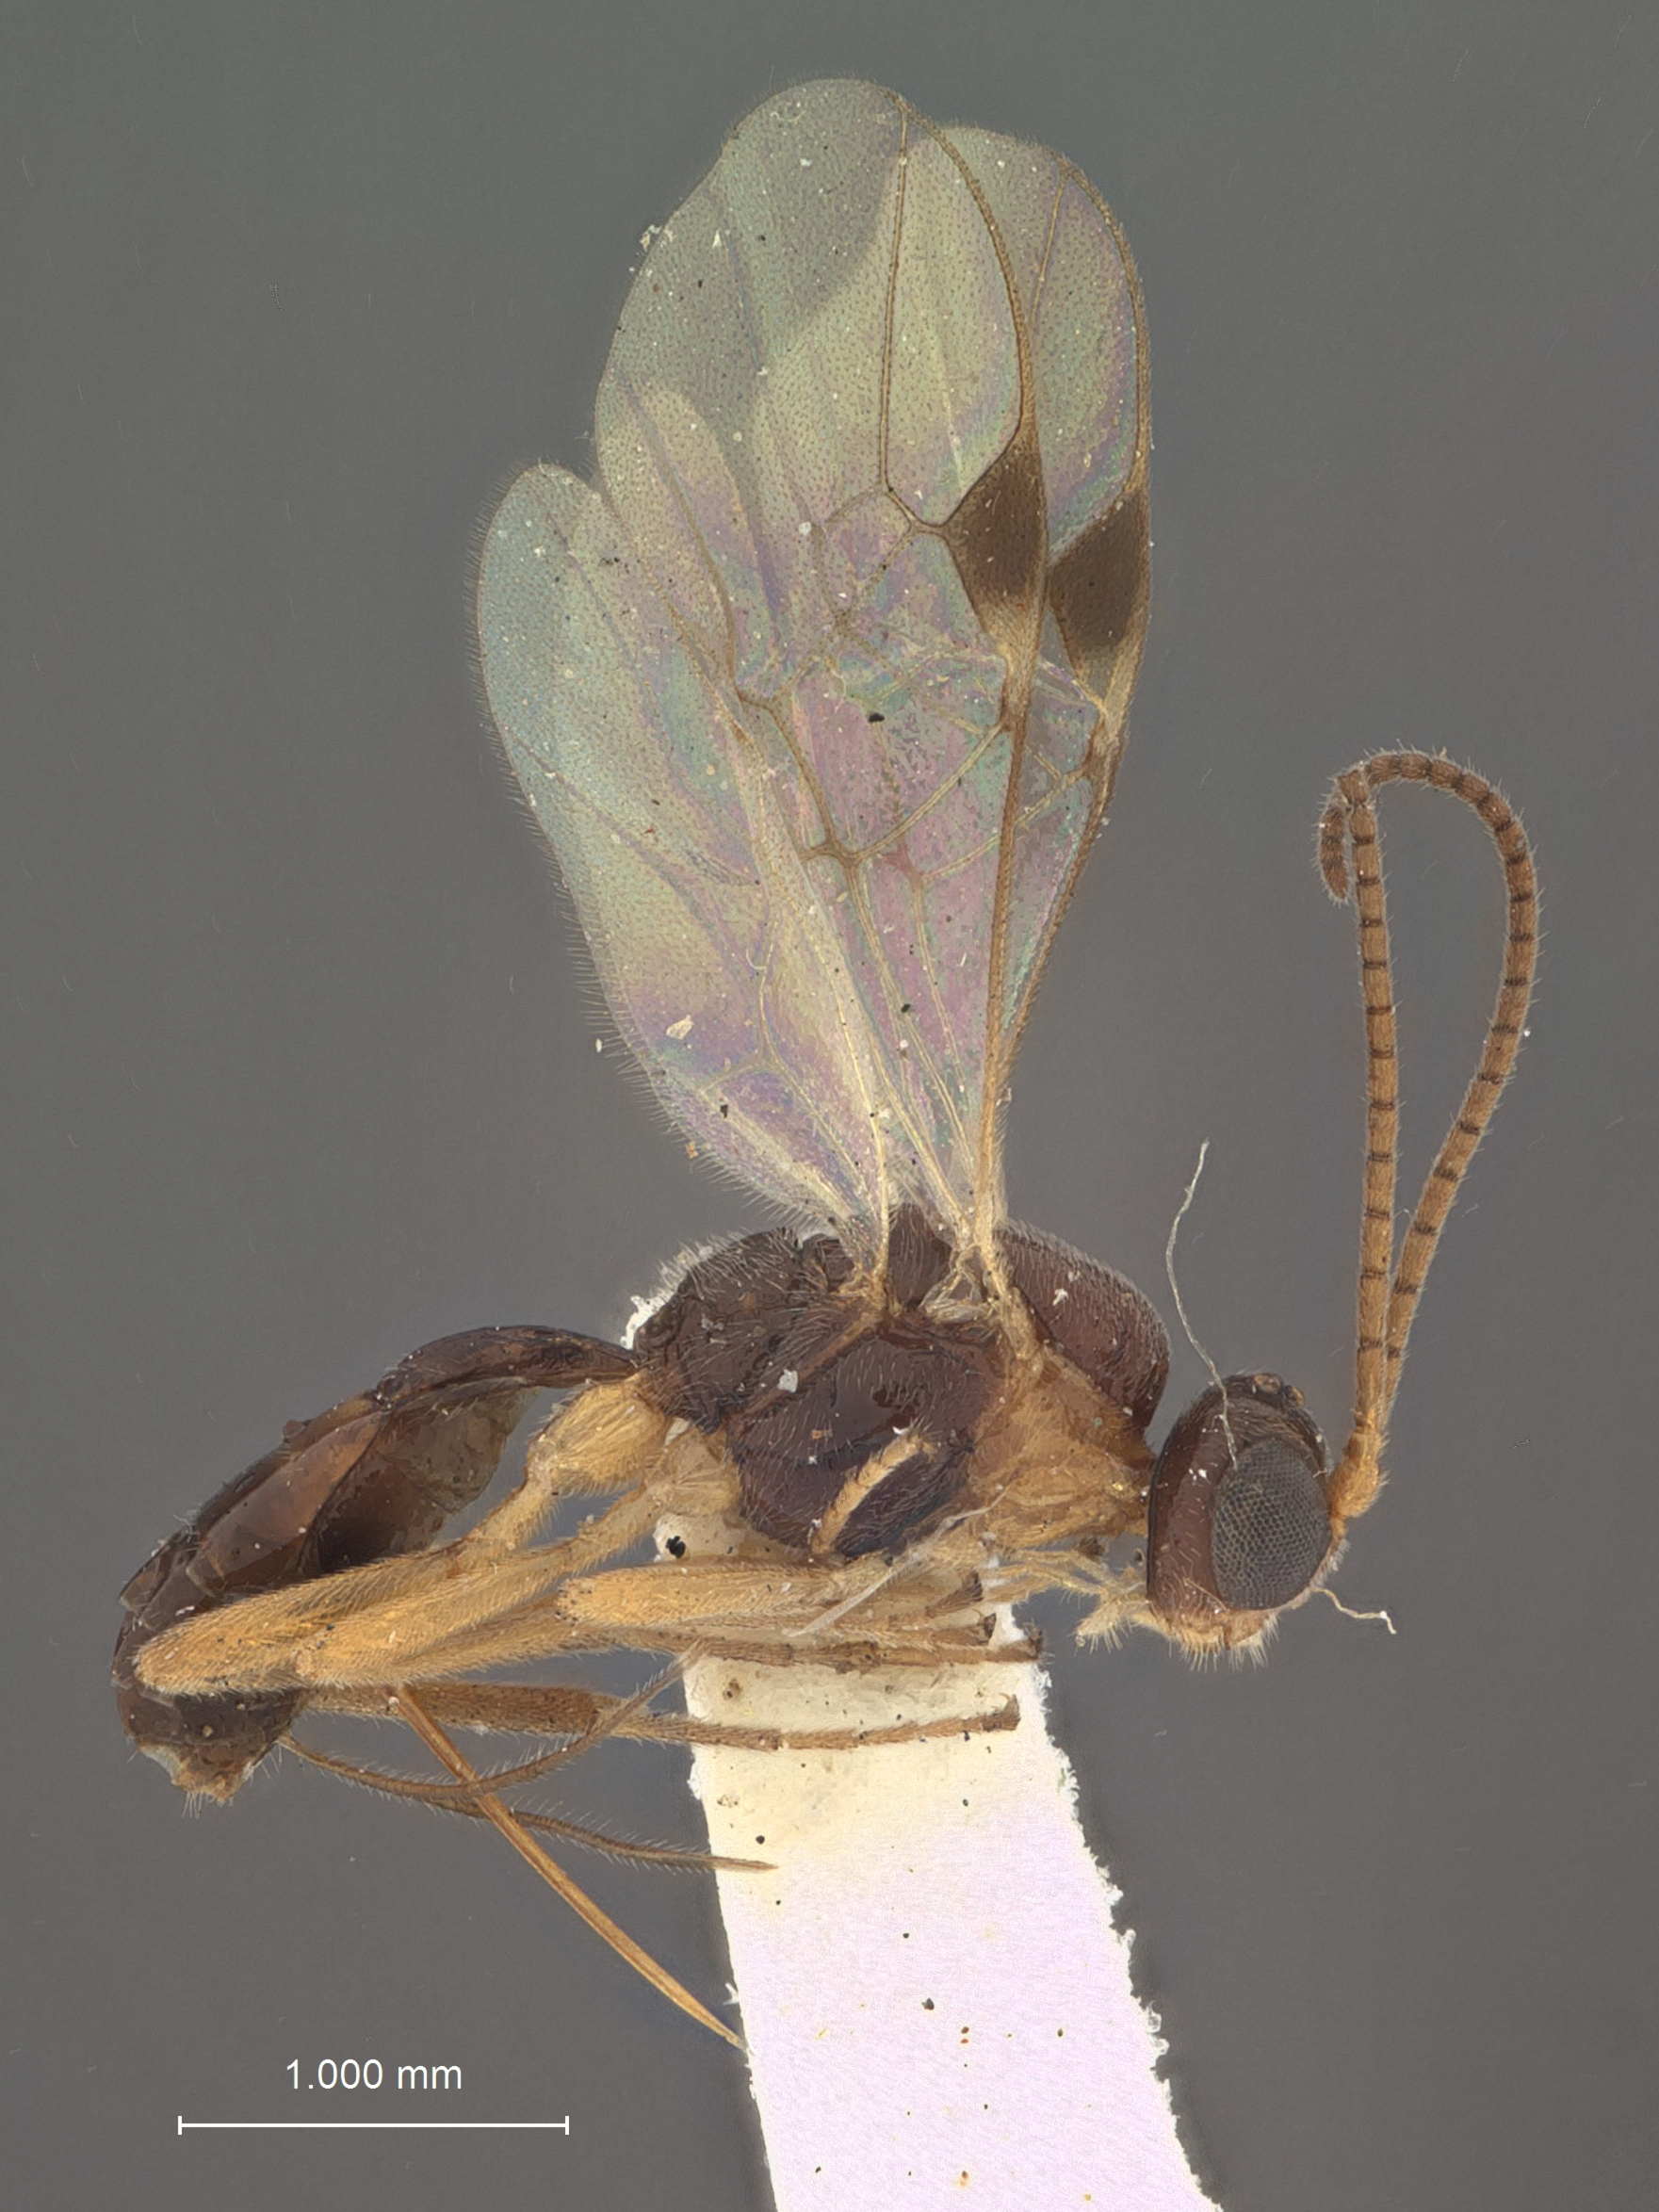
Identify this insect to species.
Meteorus hicoriae
